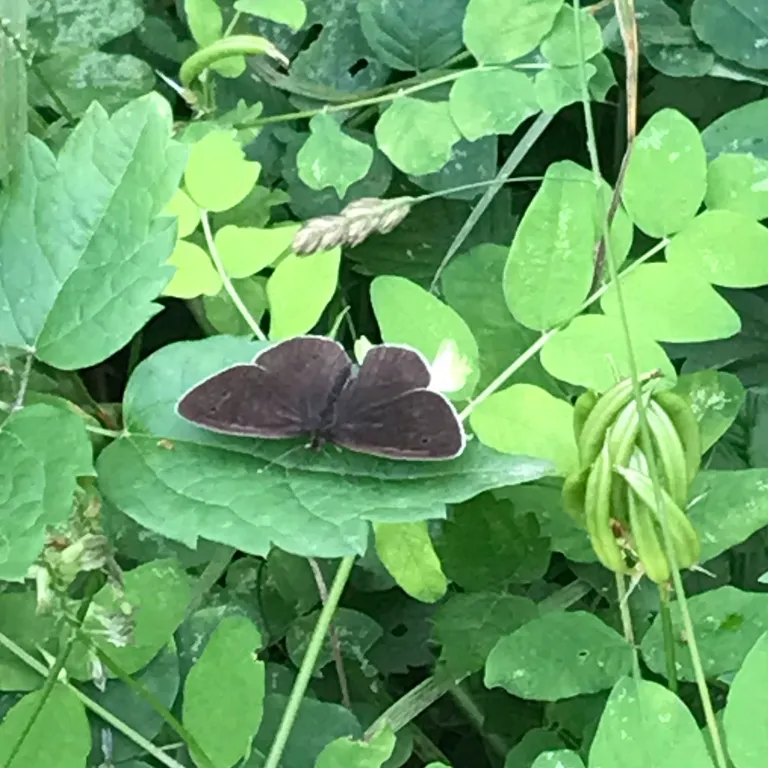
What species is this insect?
Aphantopus hyperantus
